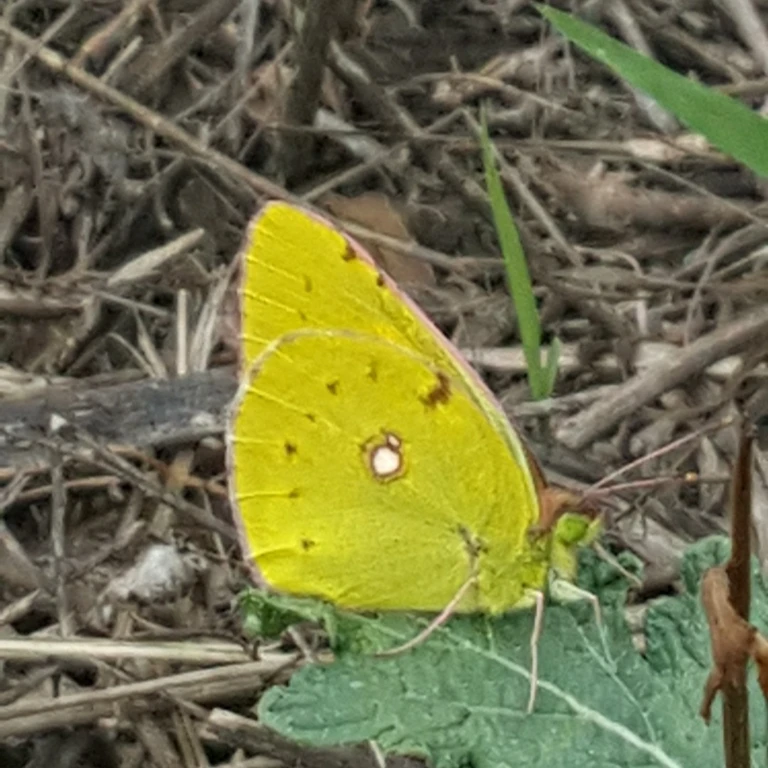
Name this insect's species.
Colias croceus
